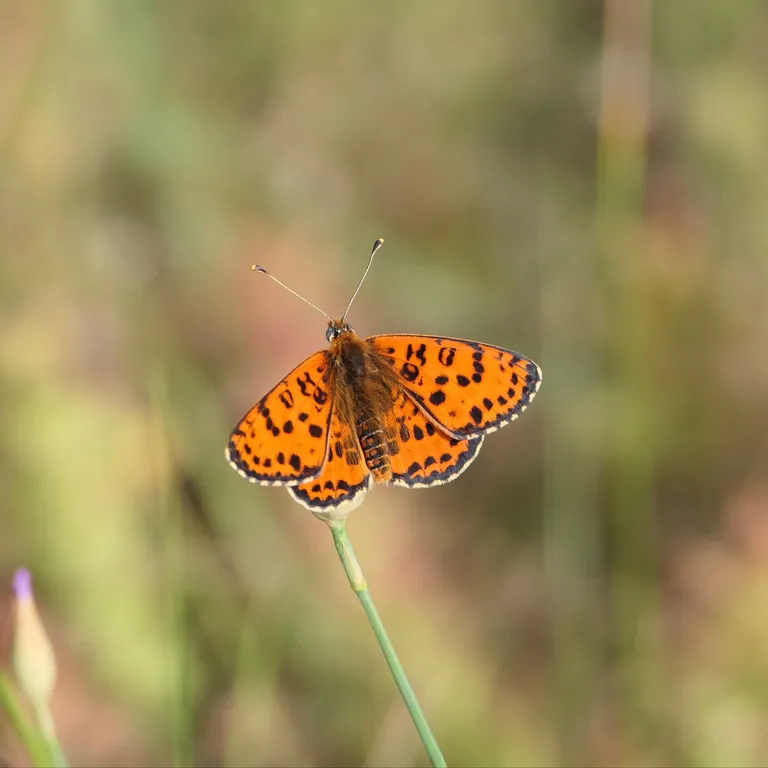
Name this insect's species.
Melitaea didyma
